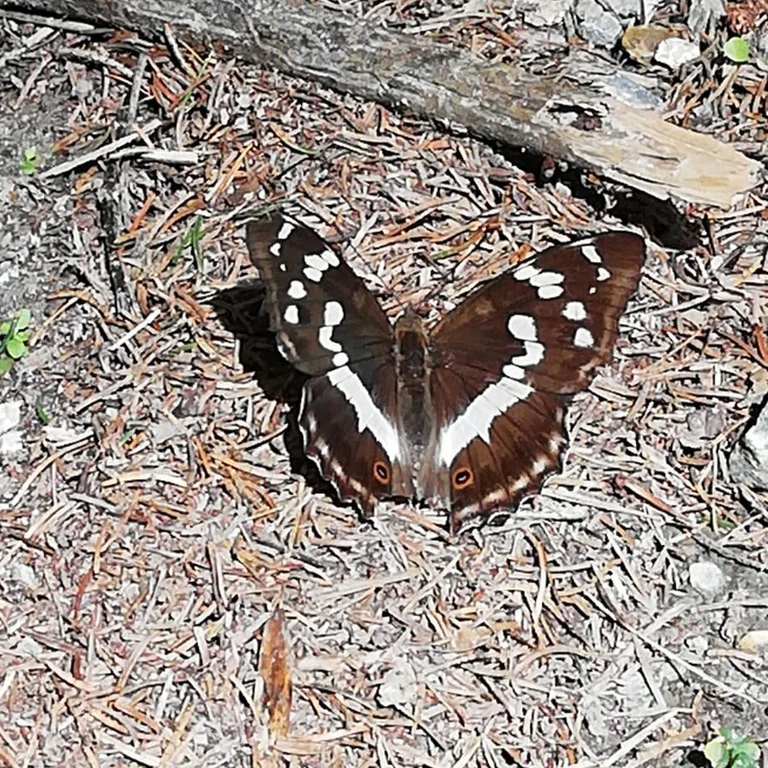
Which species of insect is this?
Apatura iris
